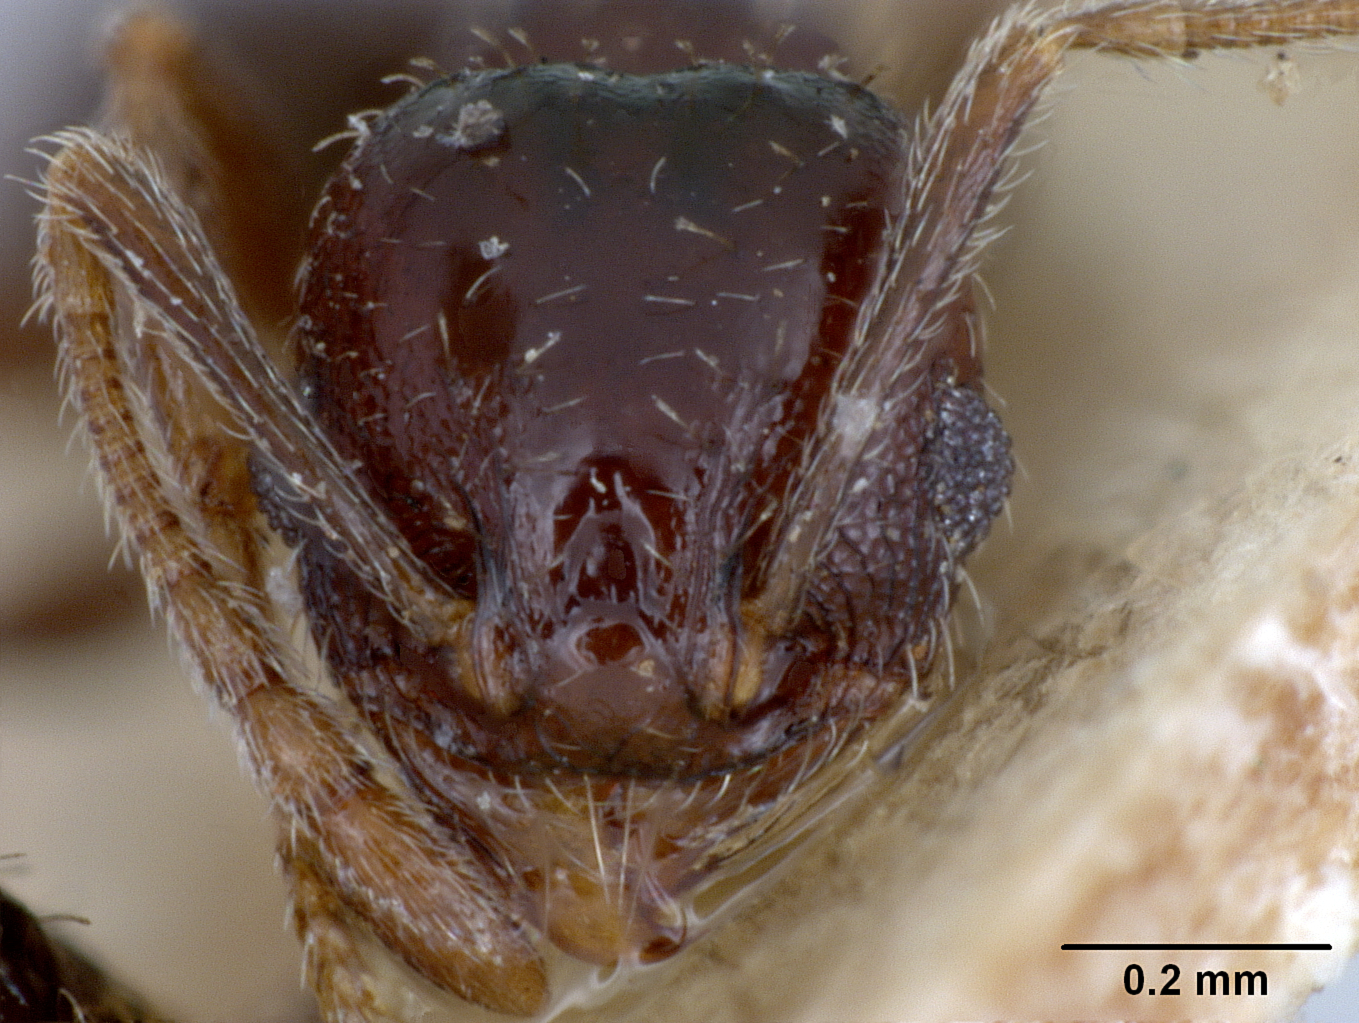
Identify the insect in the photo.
Pheidole ceres
